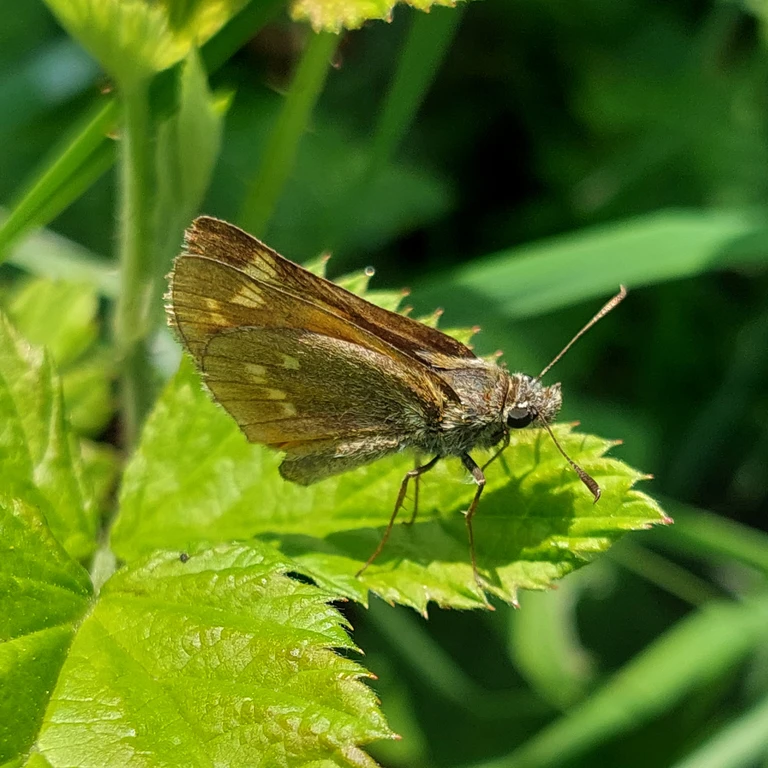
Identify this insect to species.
Ochlodes sylvanus (also Ochlodes venata)
